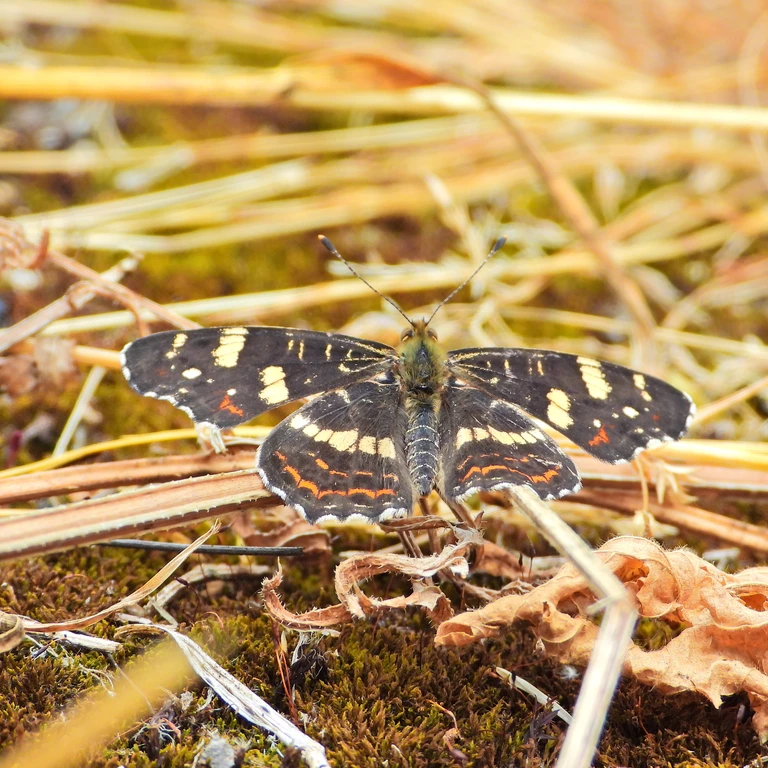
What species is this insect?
Araschnia levana
